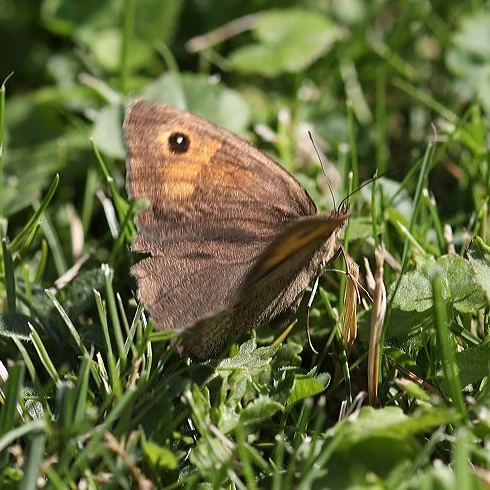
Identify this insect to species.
Maniola jurtina
